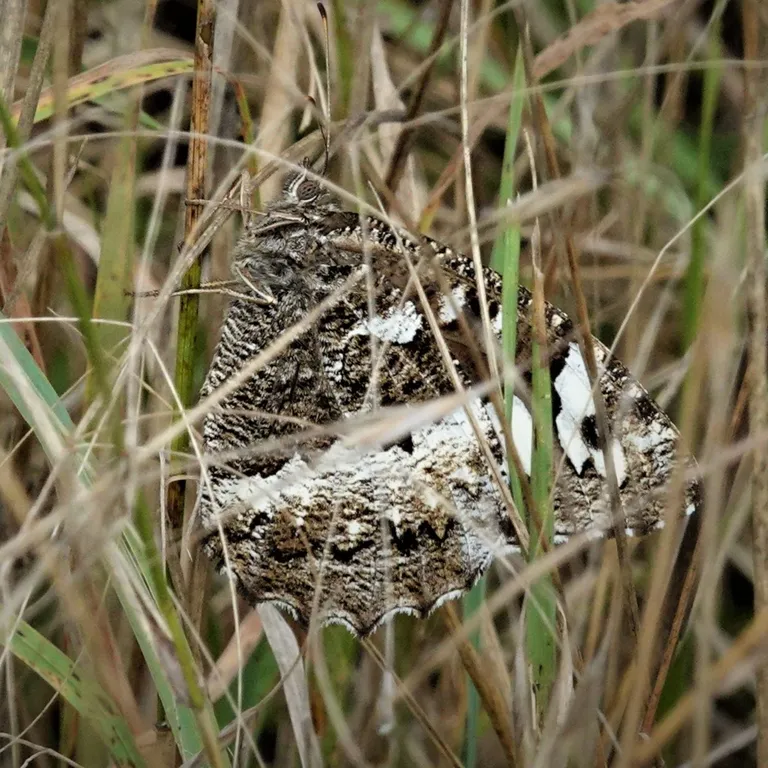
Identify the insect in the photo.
Brintesia circe
